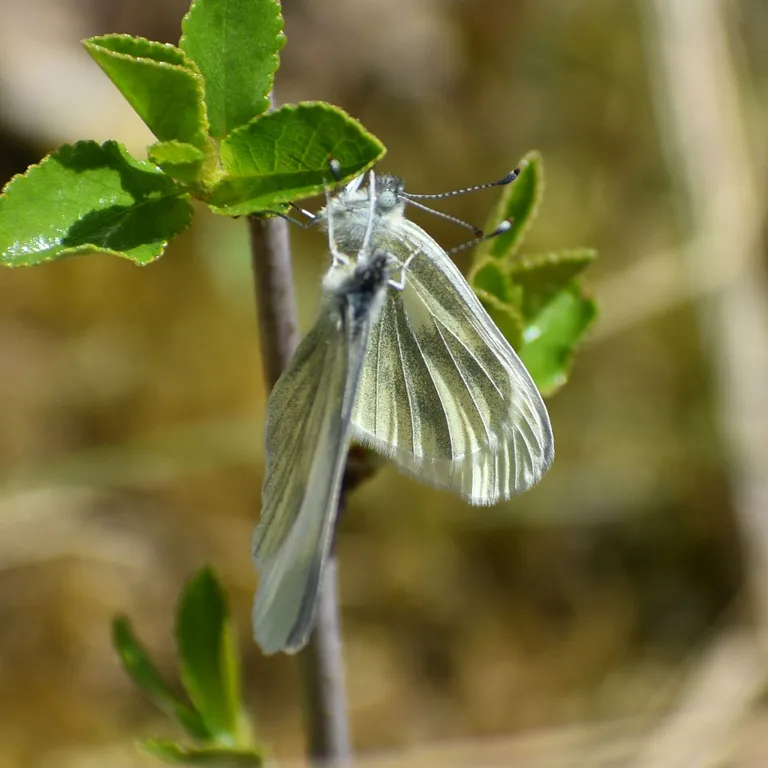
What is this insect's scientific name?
Leptidea sinapis/juvernica
